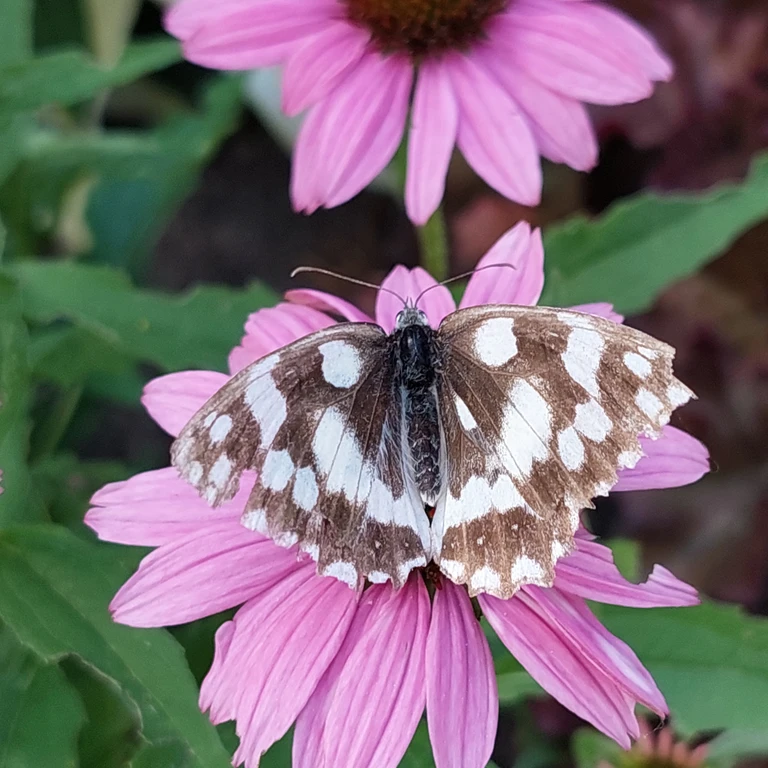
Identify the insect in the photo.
Melanargia galathea
